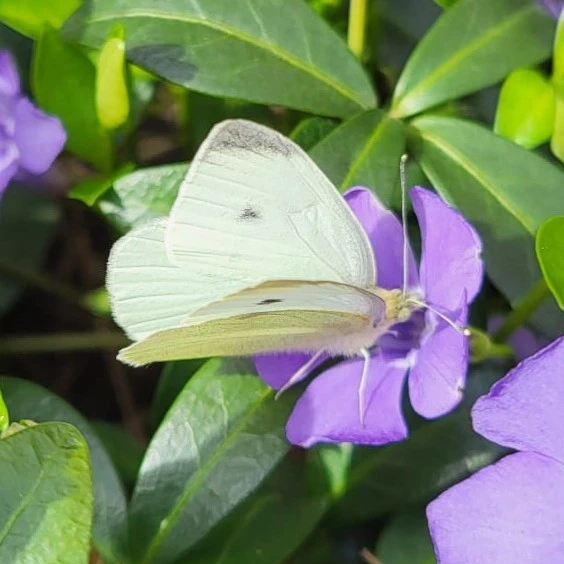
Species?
Pieris rapae
